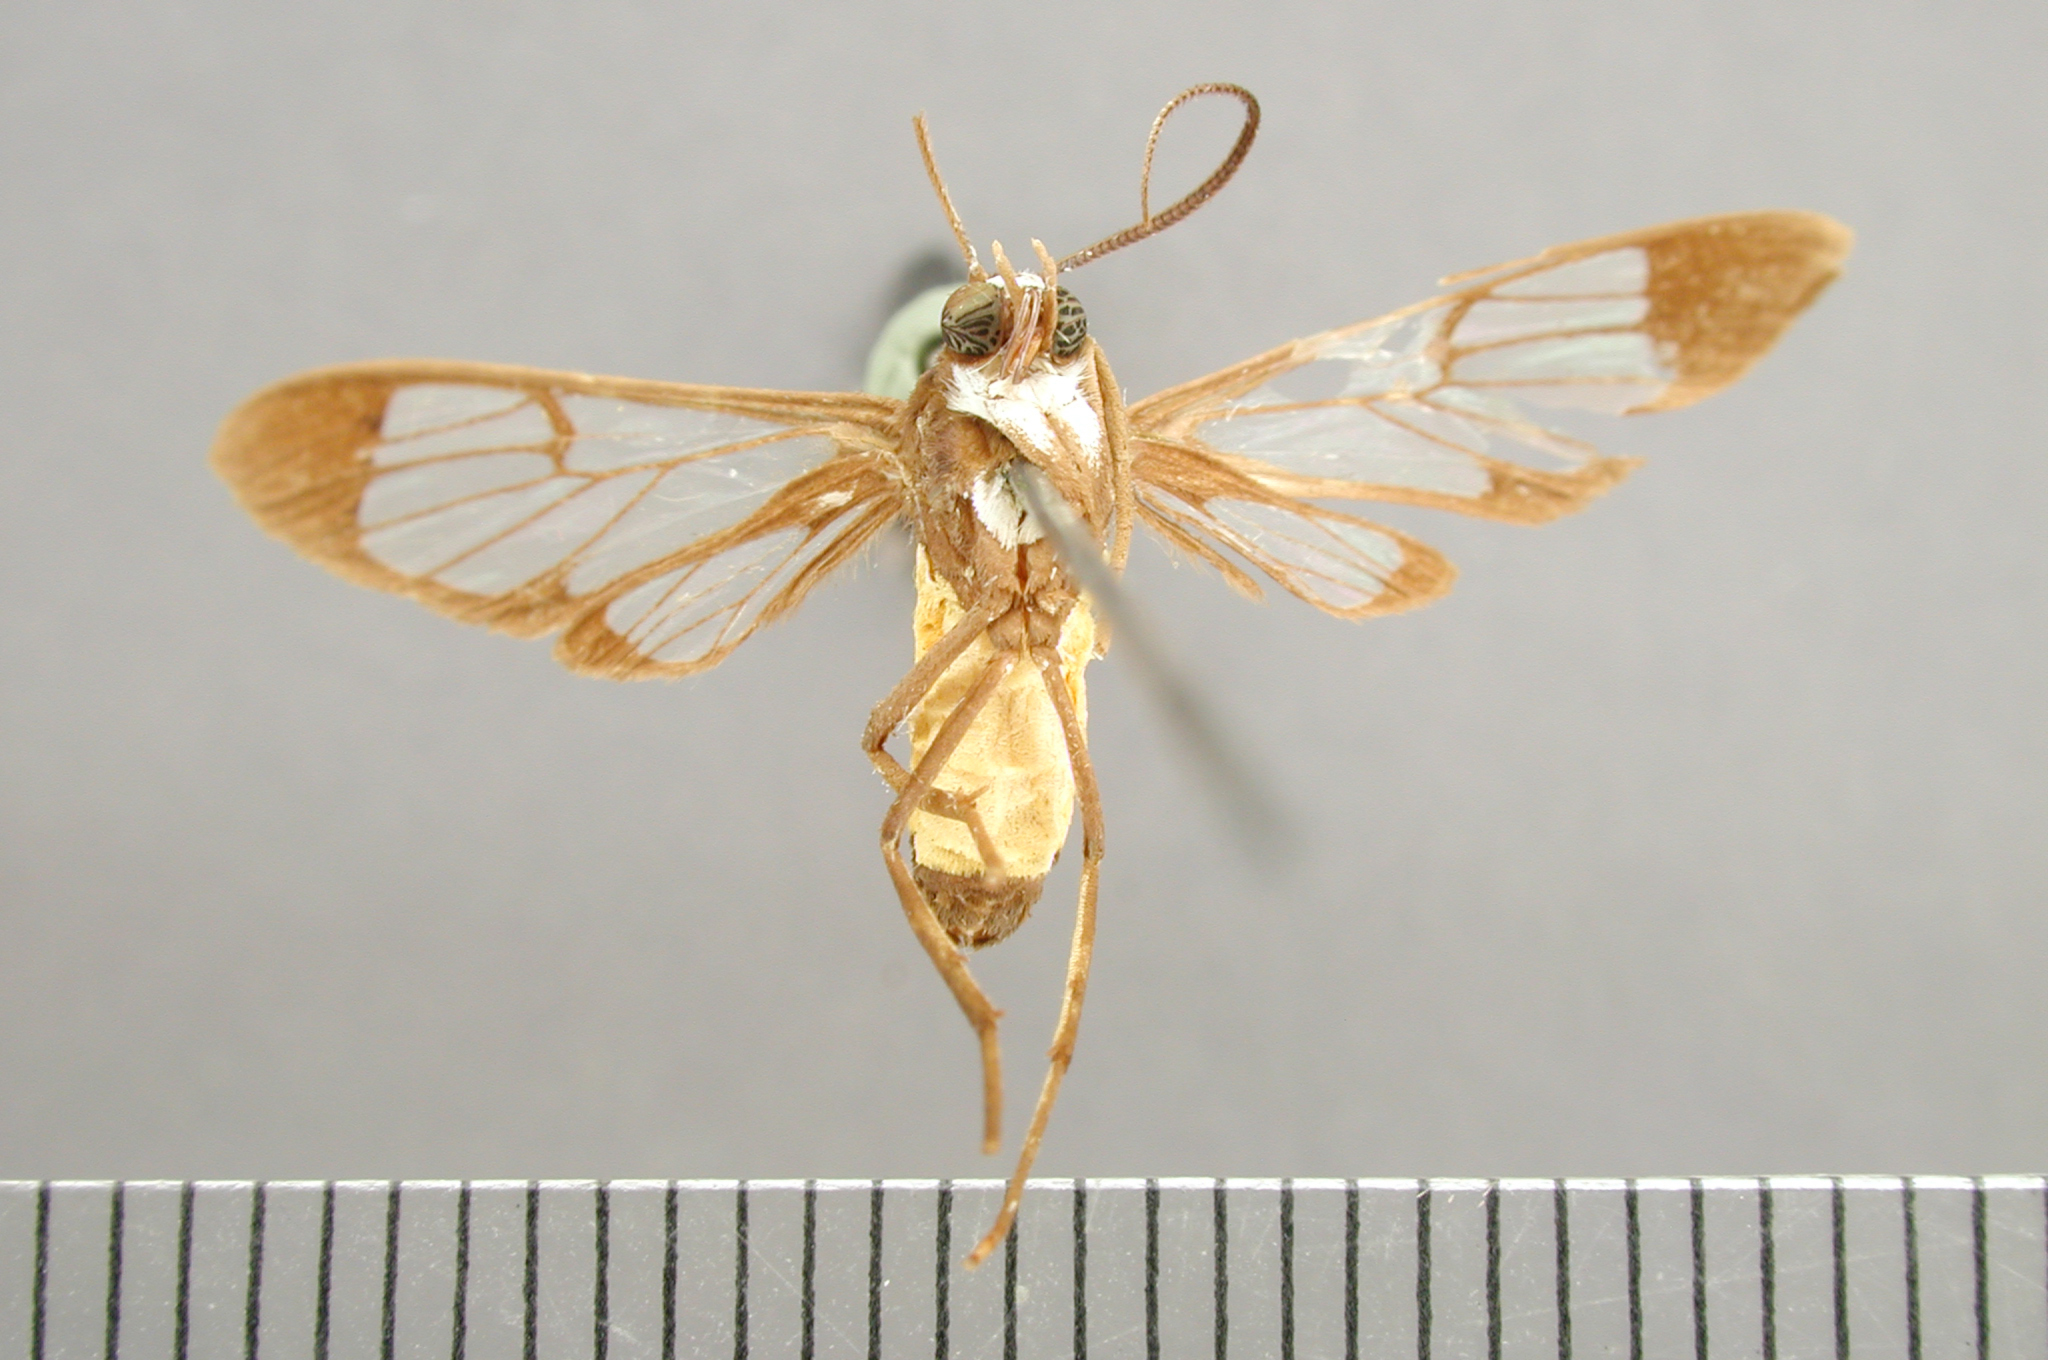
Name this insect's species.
Mesothen ethela
